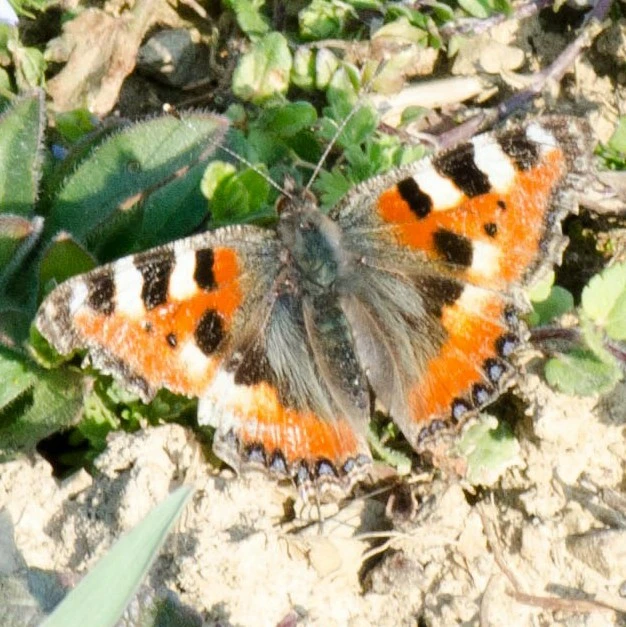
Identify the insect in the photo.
Aglais urticae
